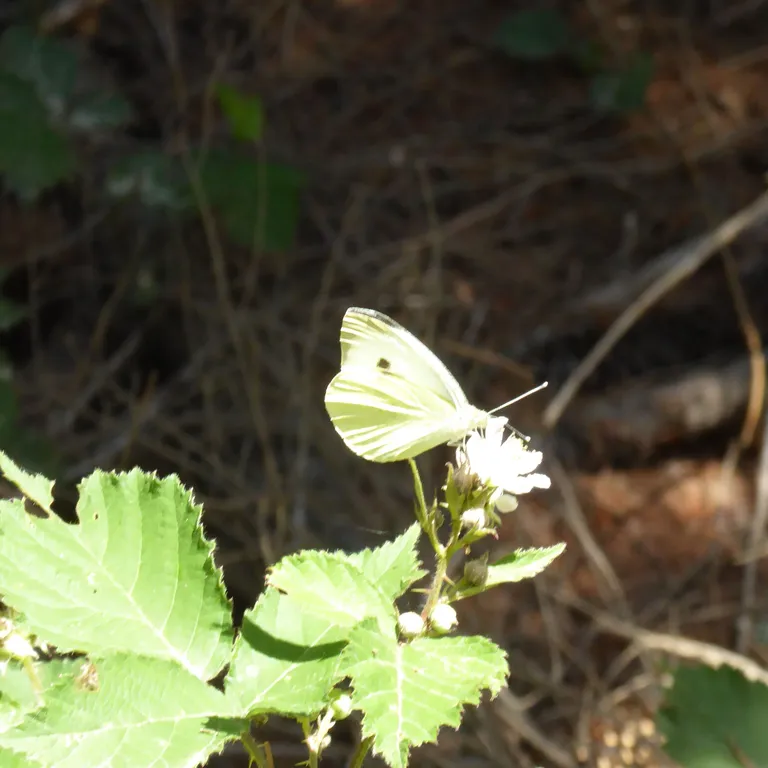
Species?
Pieris brassicae
